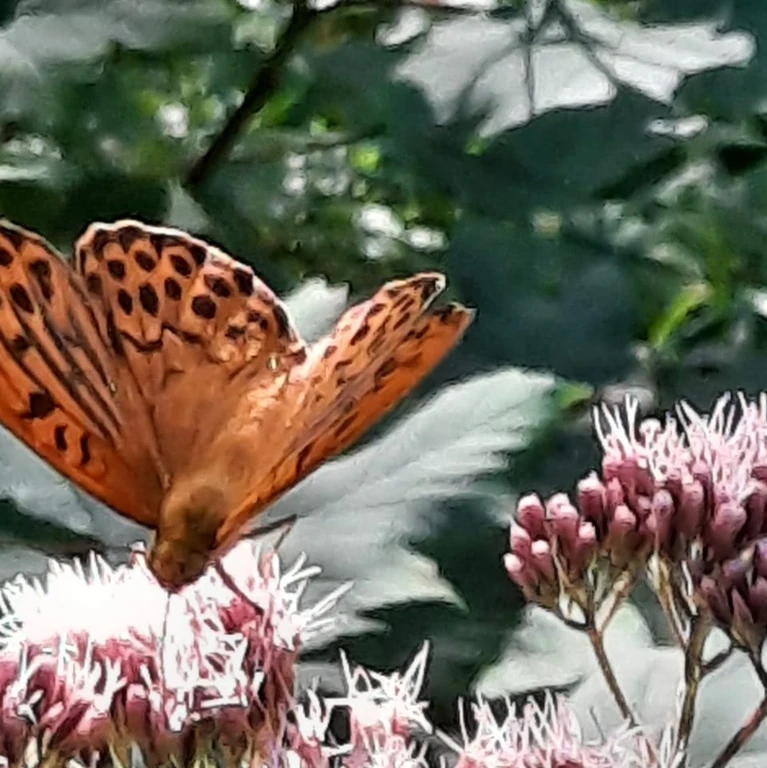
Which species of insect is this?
Argynnis paphia
